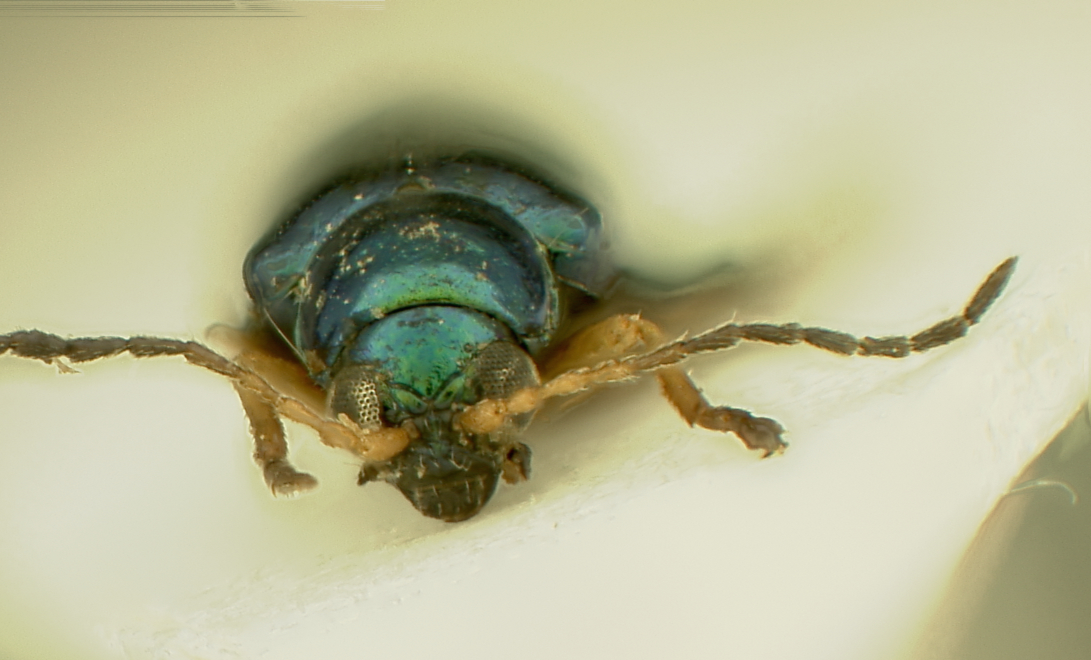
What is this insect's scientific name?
Aphthona dhunche
